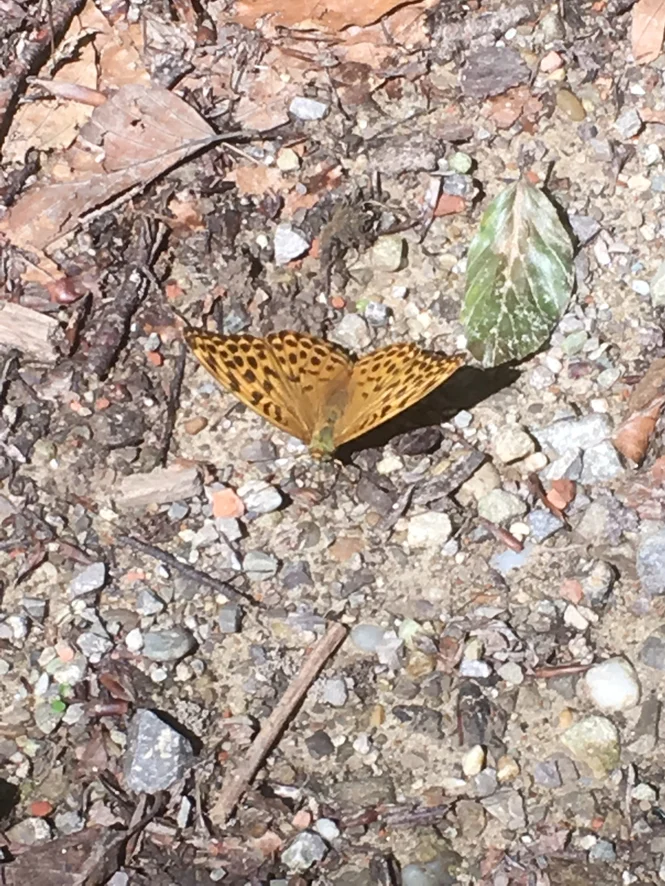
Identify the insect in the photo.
Argynnis paphia
